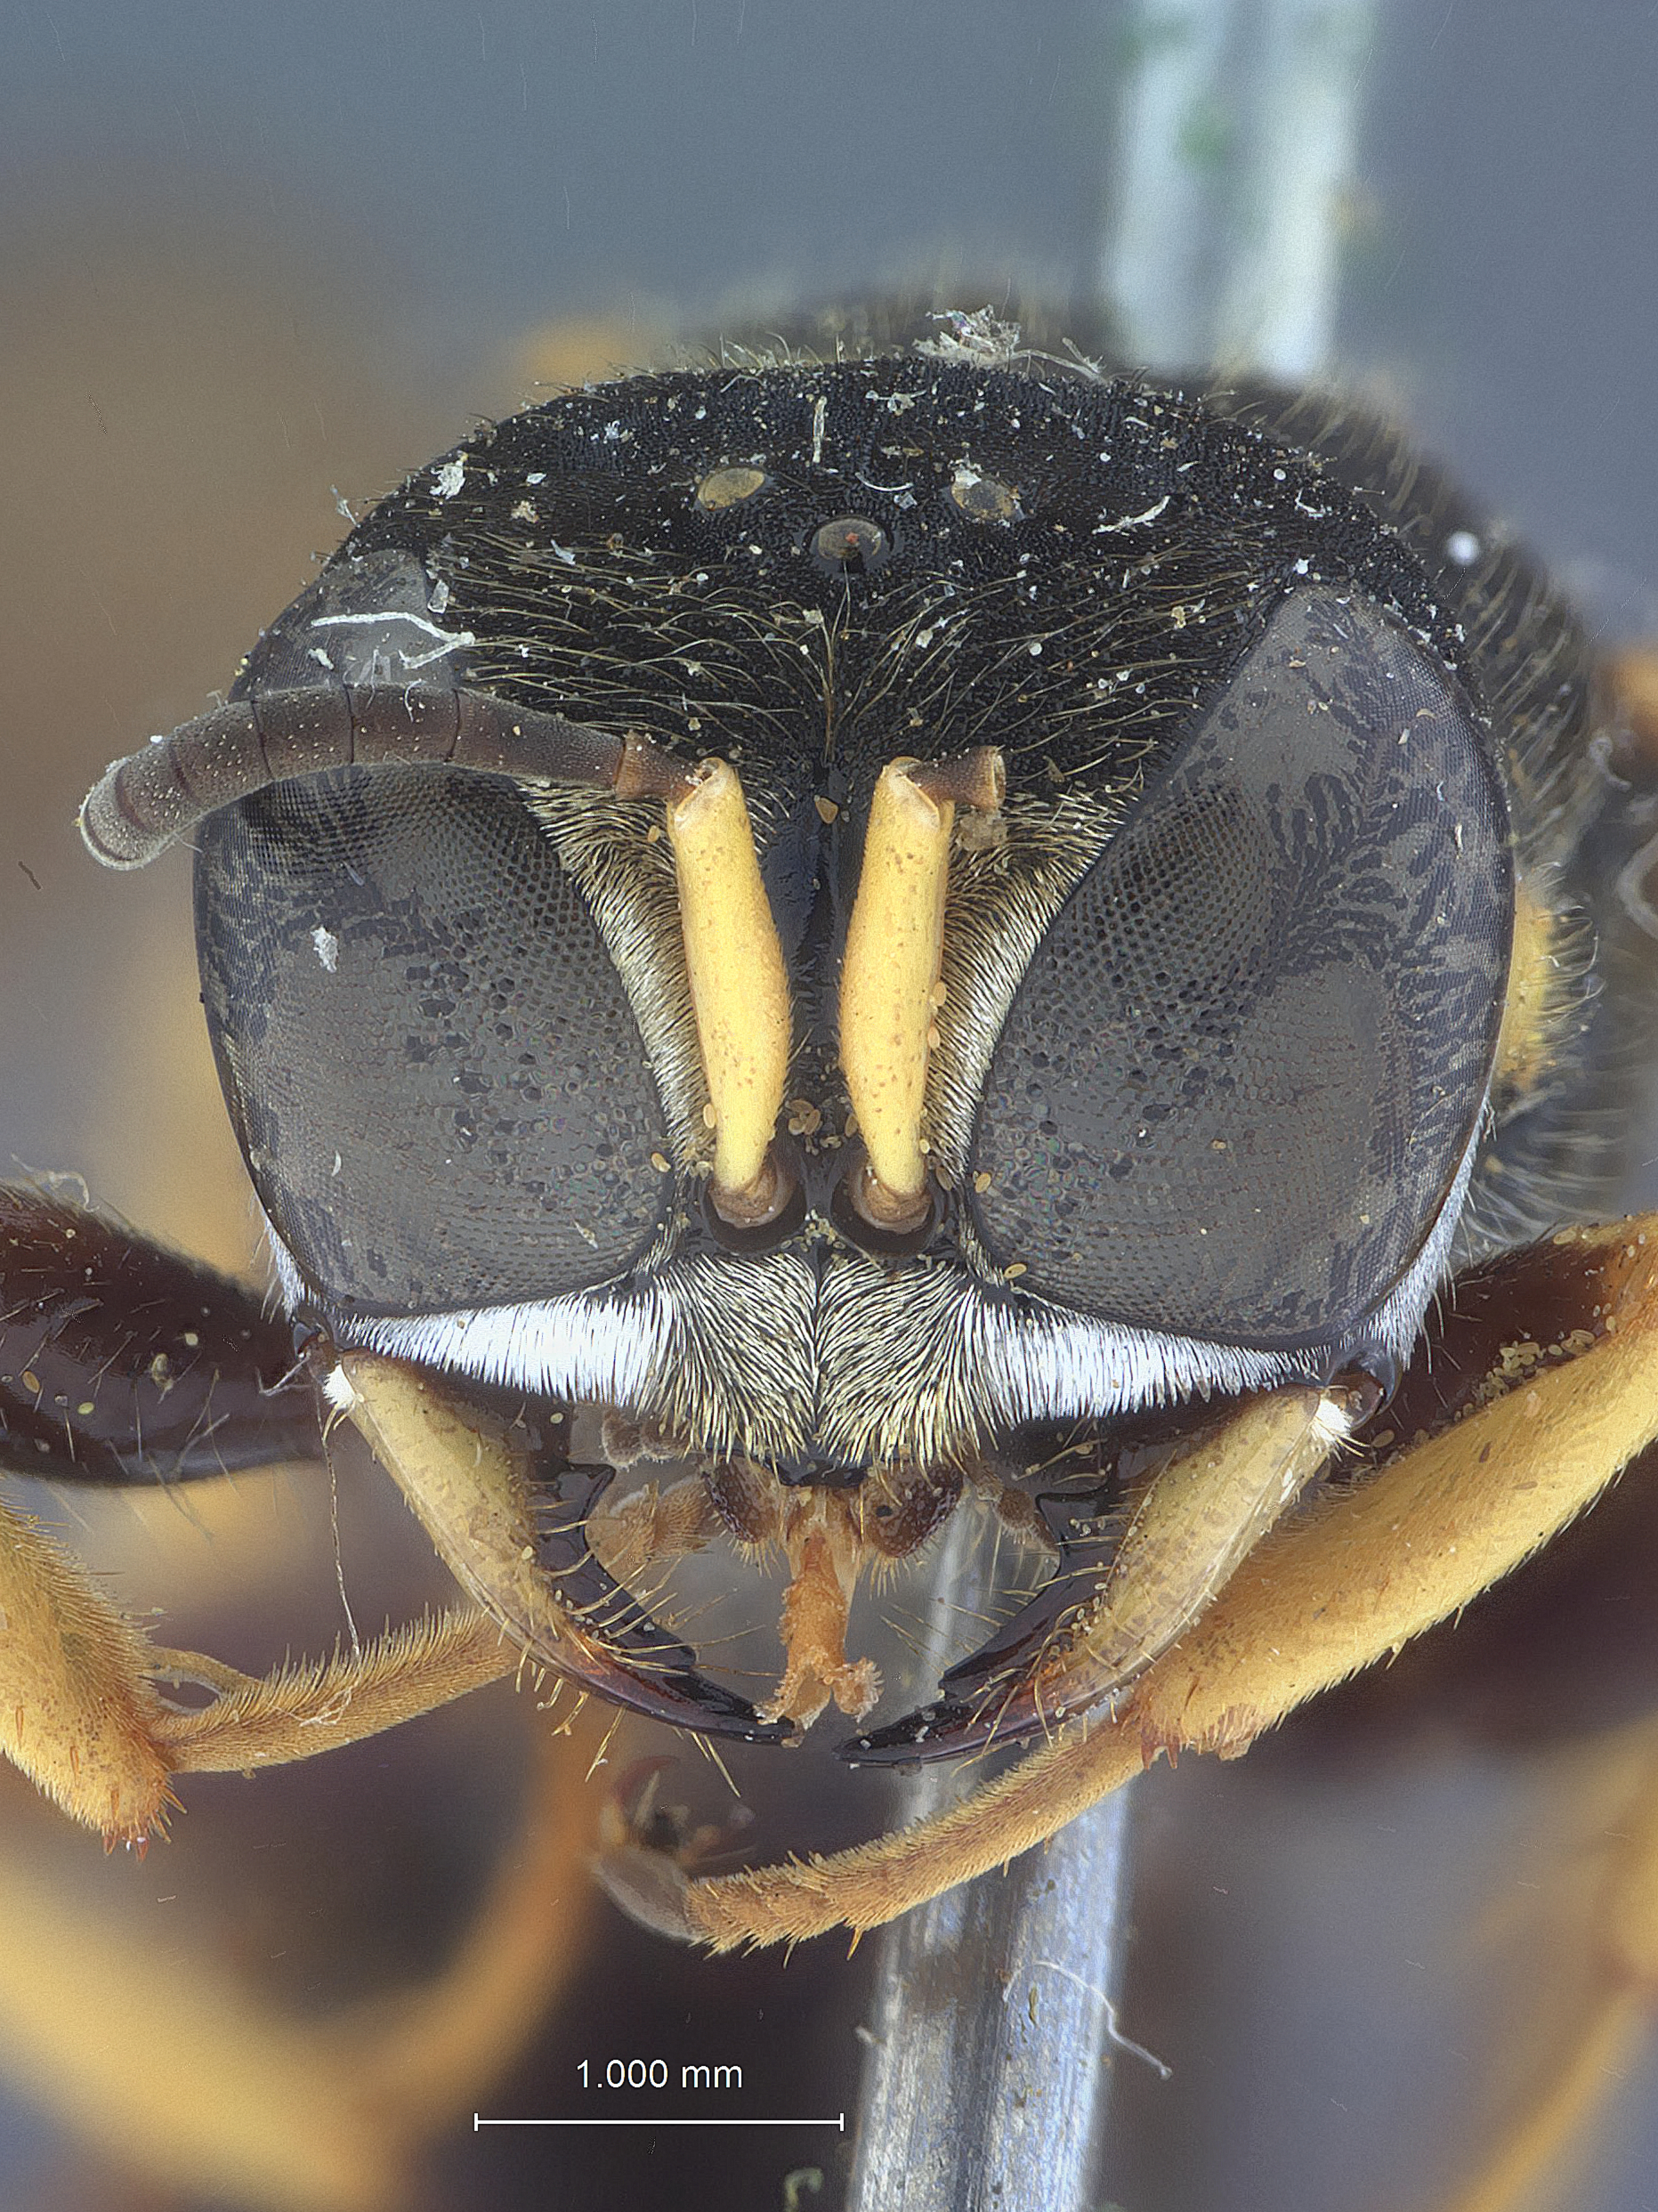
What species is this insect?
Crabro nokomis
